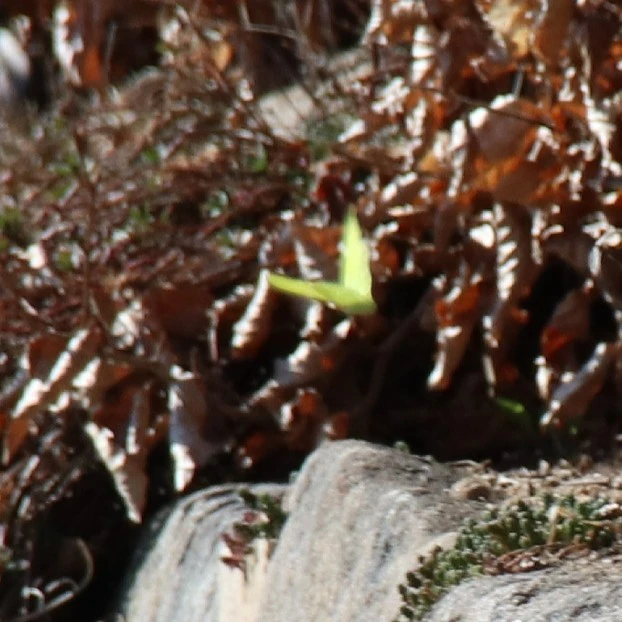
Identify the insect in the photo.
Gonepteryx rhamni
